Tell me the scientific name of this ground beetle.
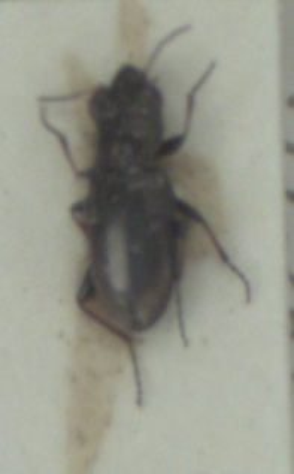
Notiophilus biguttatus
